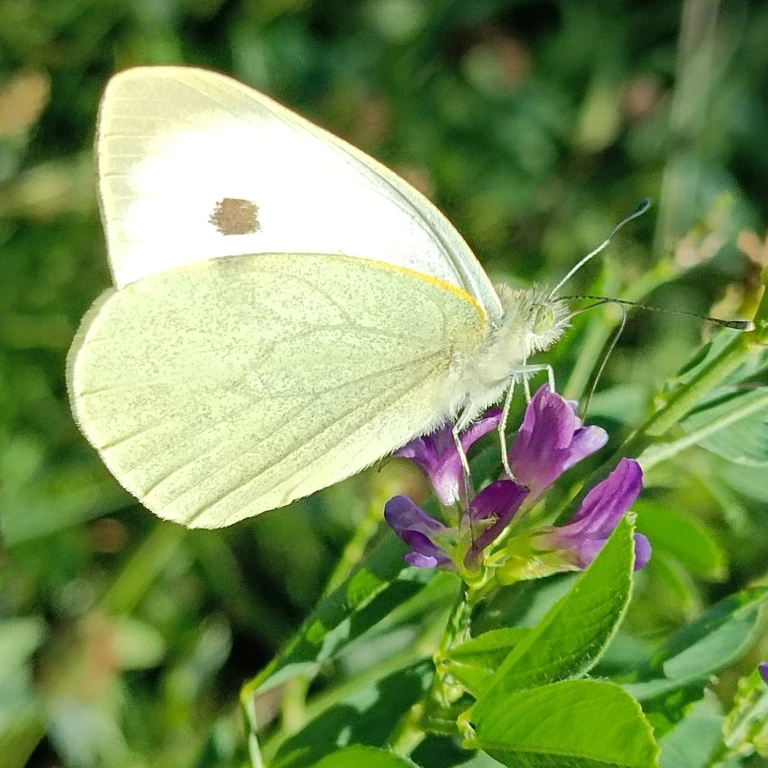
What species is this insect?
Pieris brassicae
